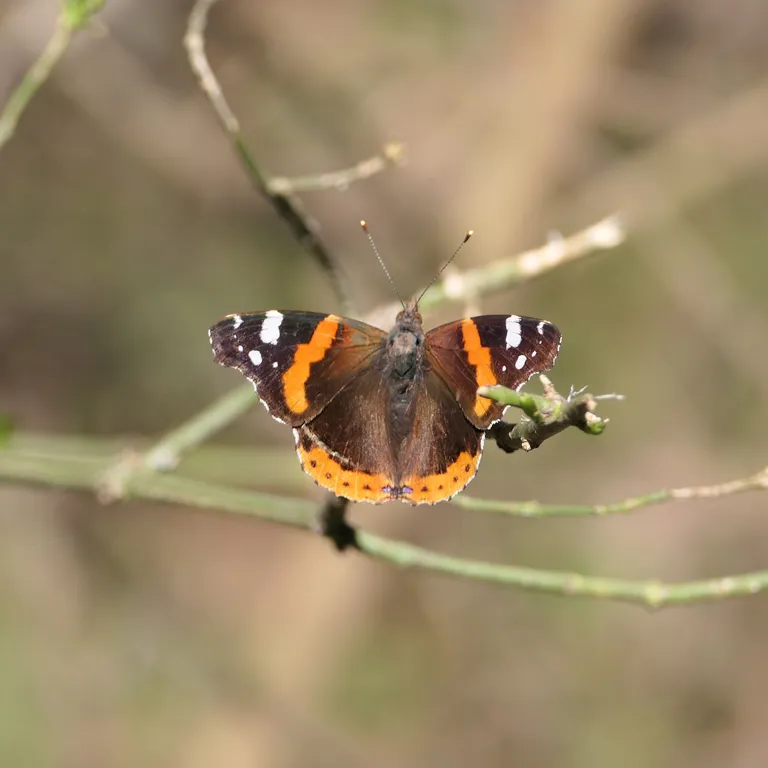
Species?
Vanessa atalanta
